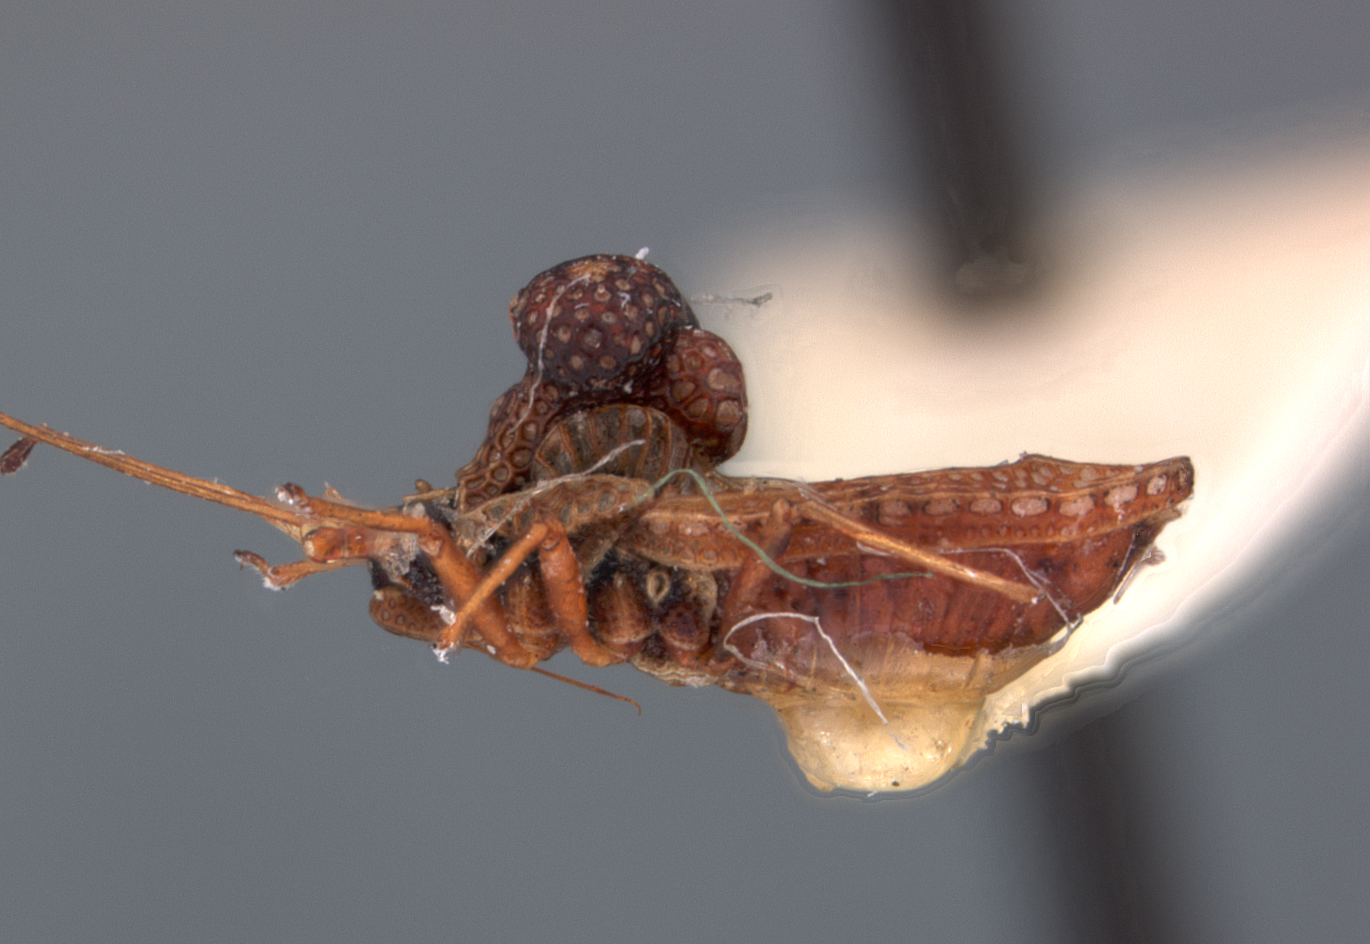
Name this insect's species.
Diplocysta trilobata
